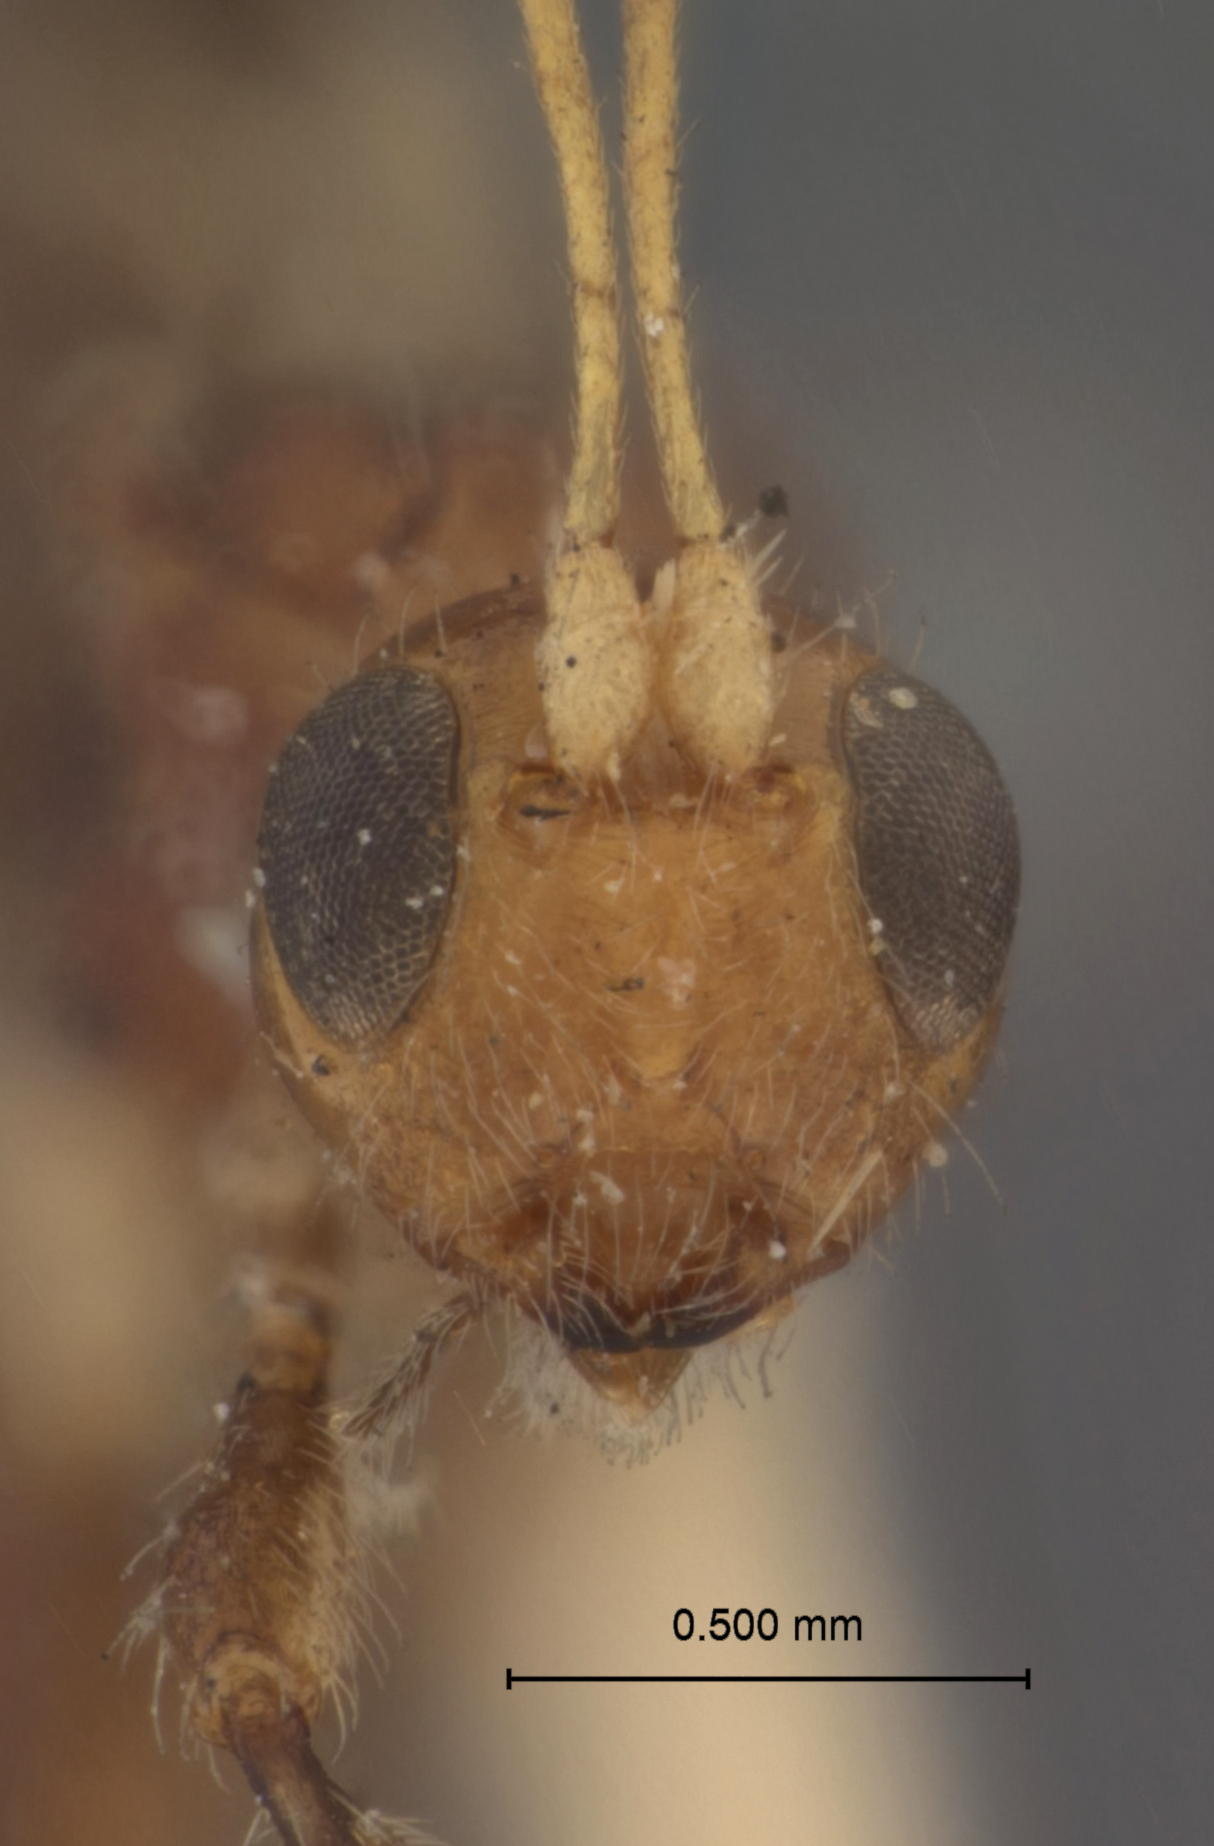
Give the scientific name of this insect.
Spathius gylippus
